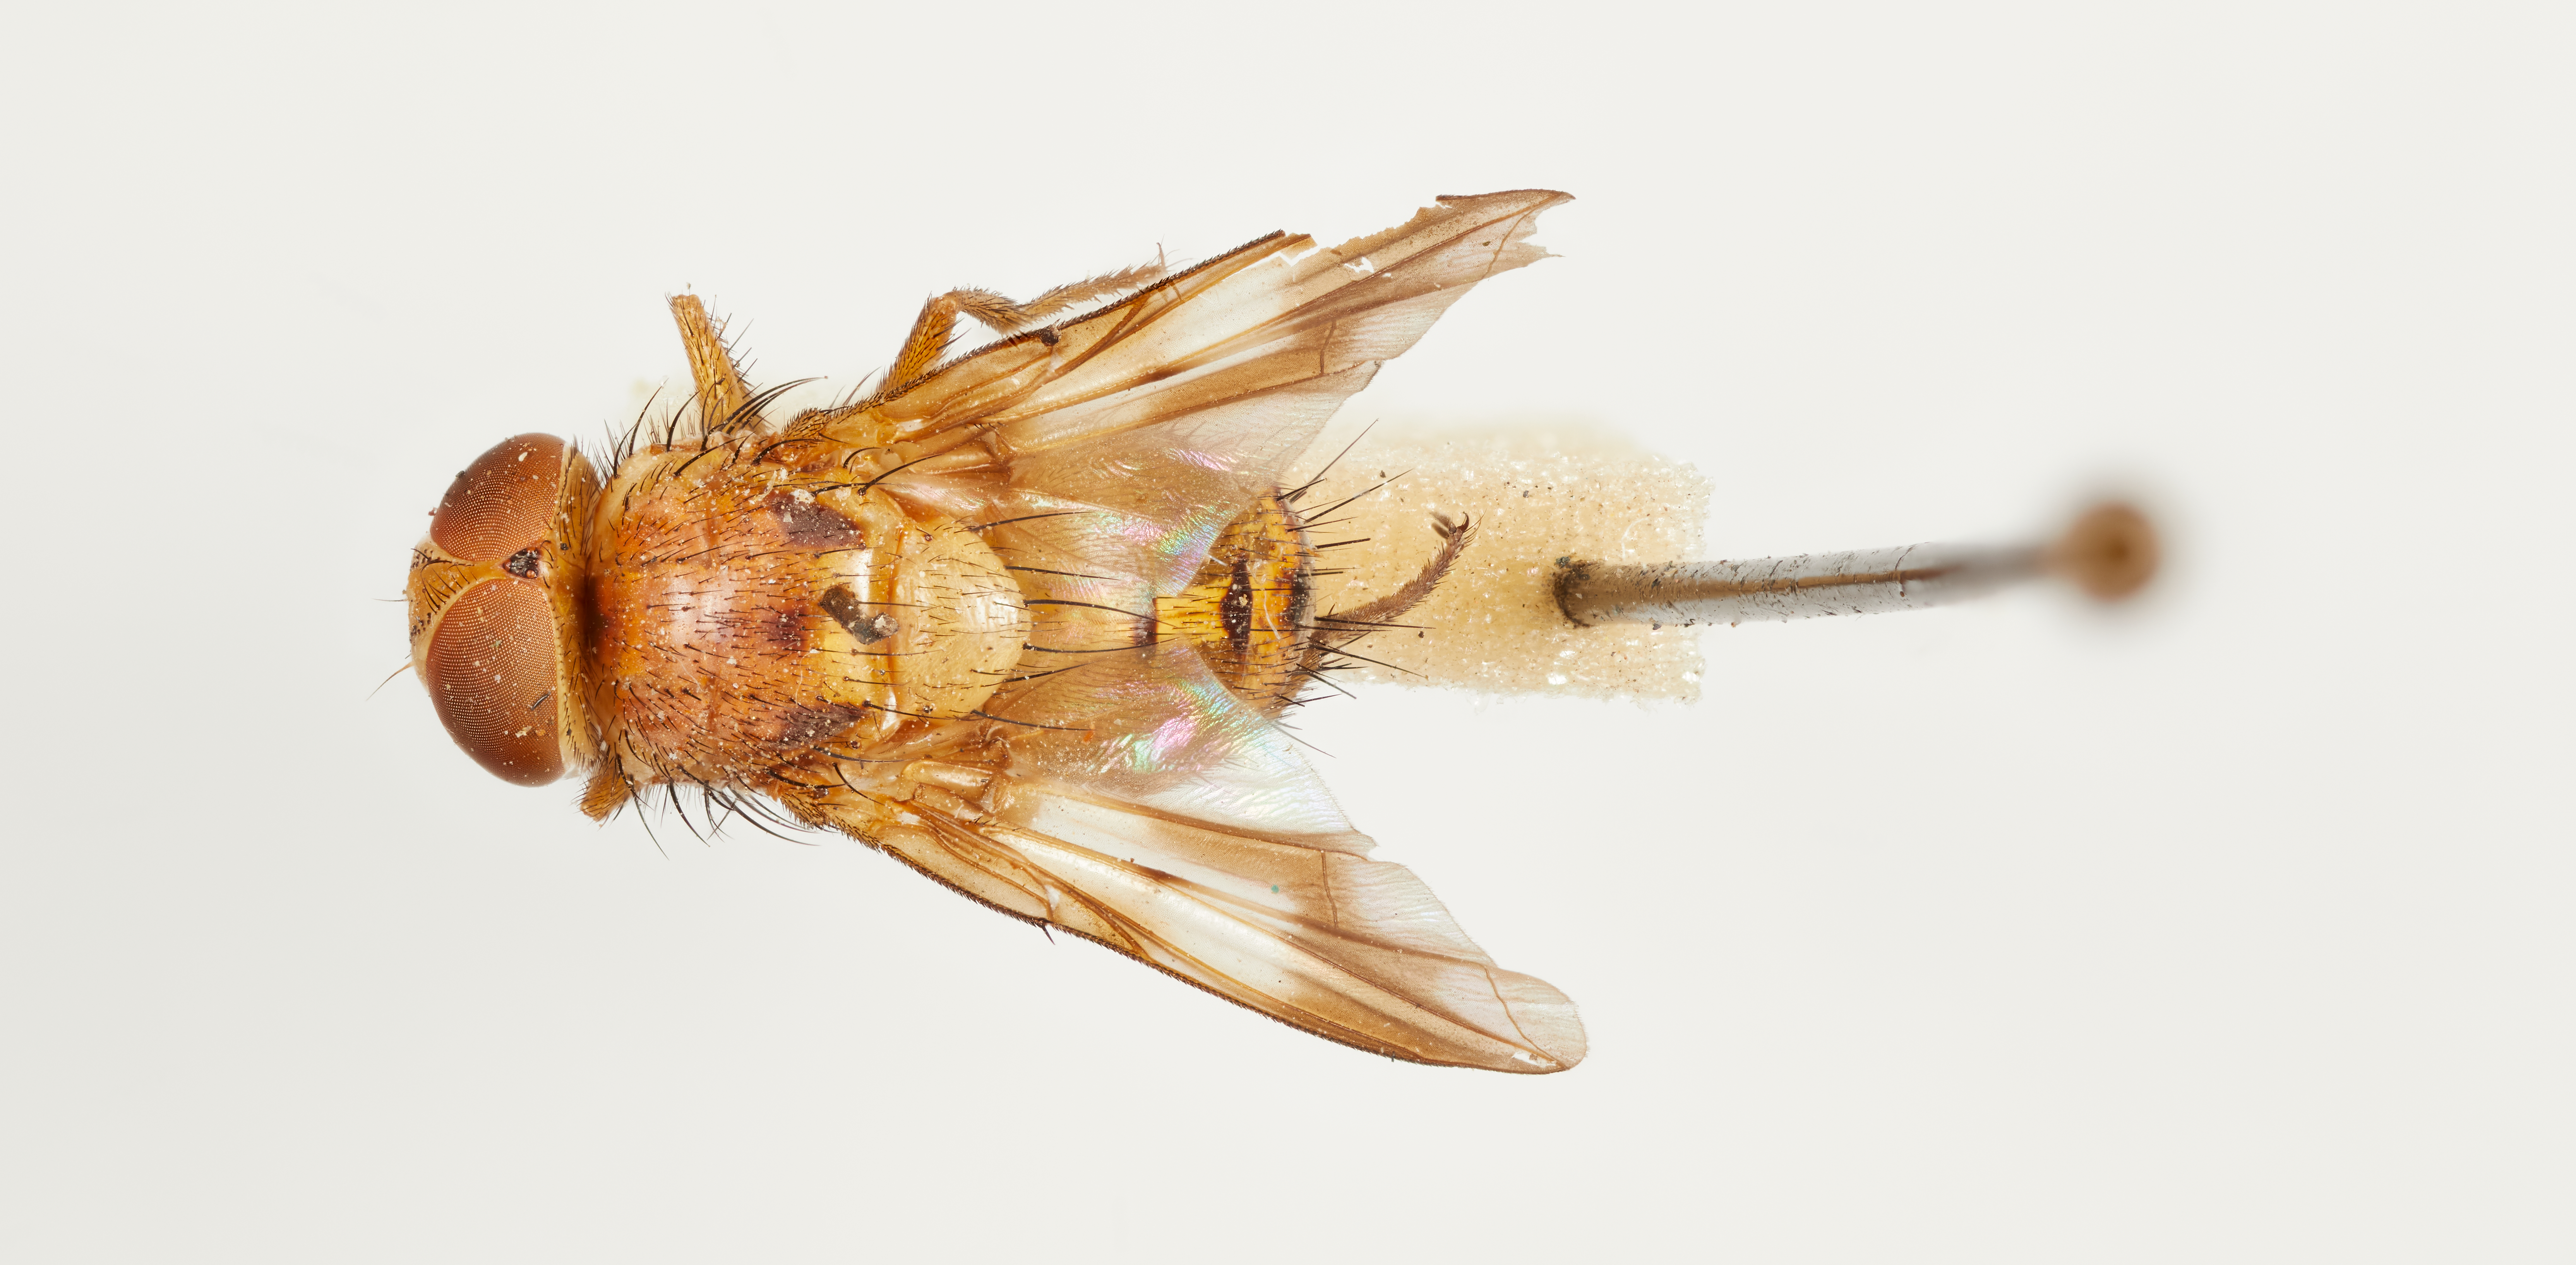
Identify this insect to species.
Oestrophasia calva
